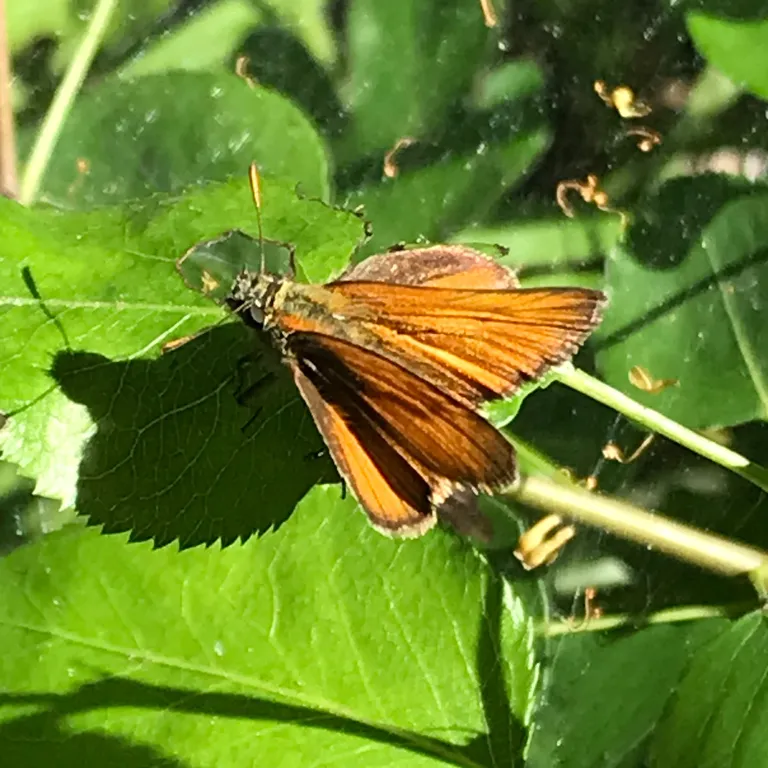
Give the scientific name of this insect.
Thymelicus sylvestris
